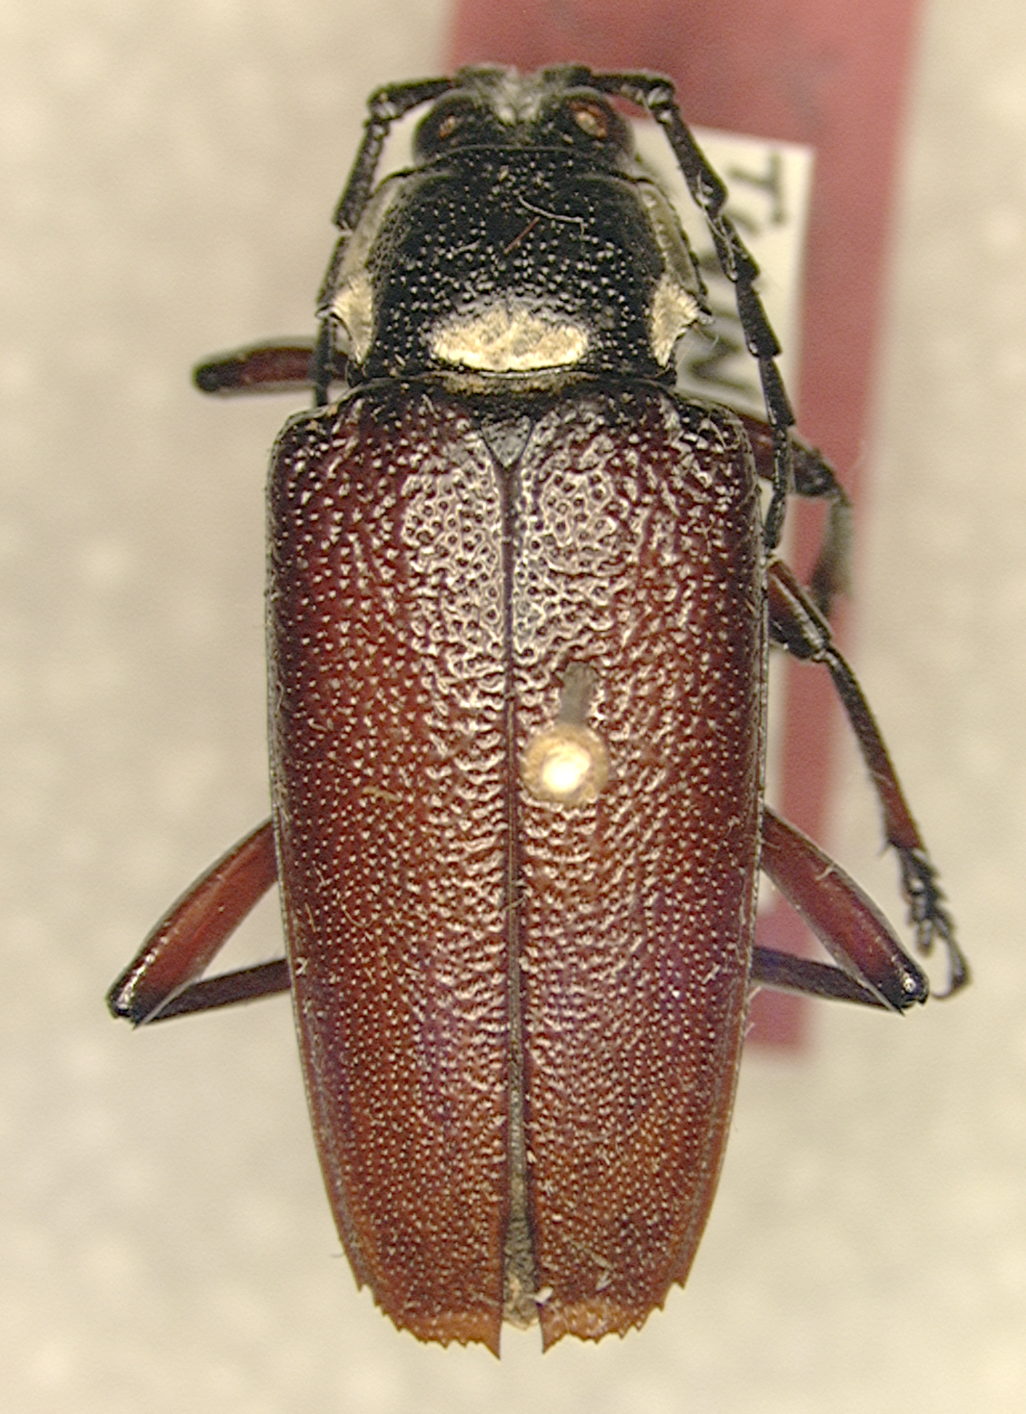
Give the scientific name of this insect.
Elateropsis fellerae (also Derancistrus fellerae)
